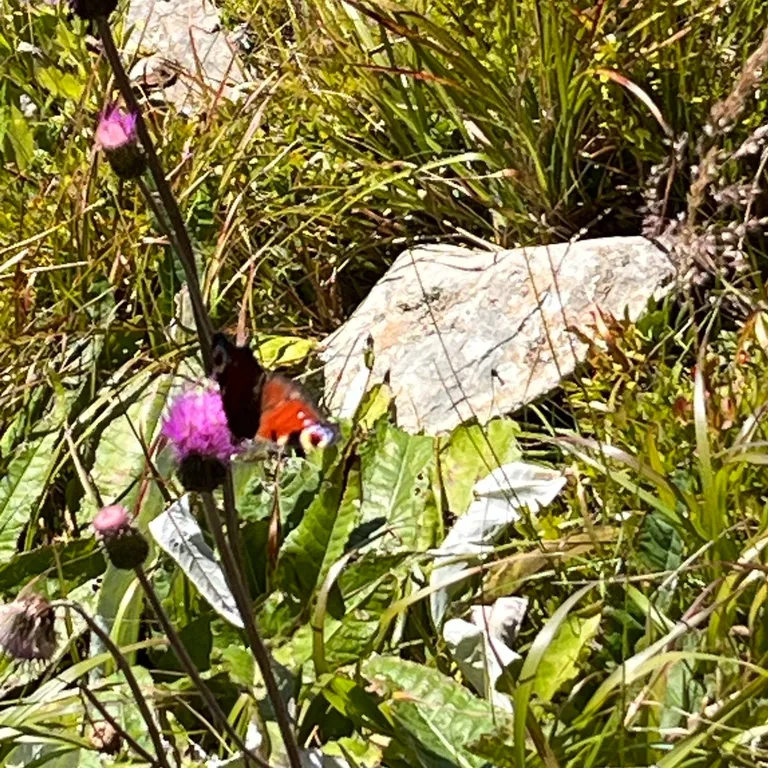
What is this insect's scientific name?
Aglais io
